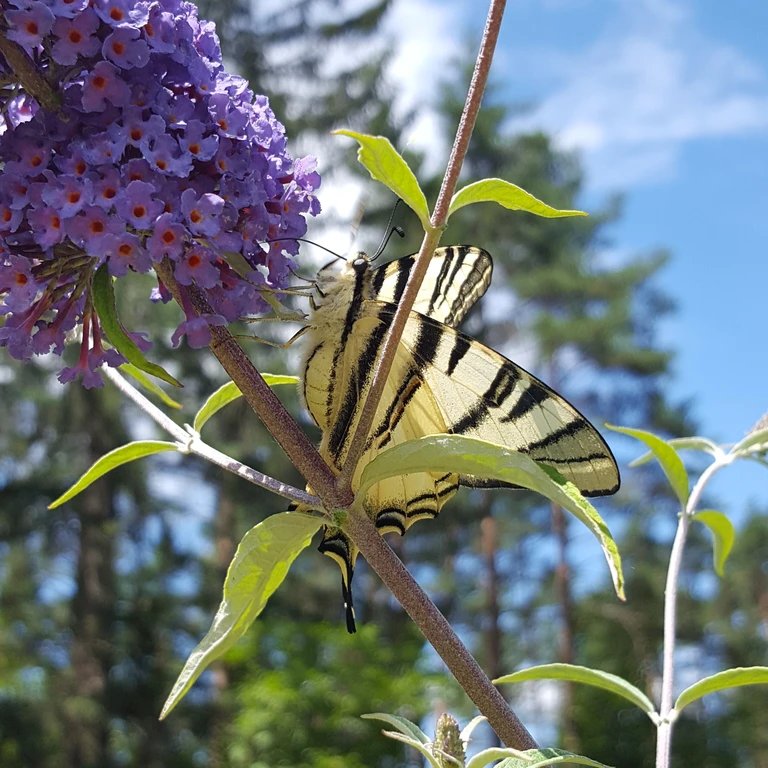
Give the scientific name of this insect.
Iphiclides podalirius
